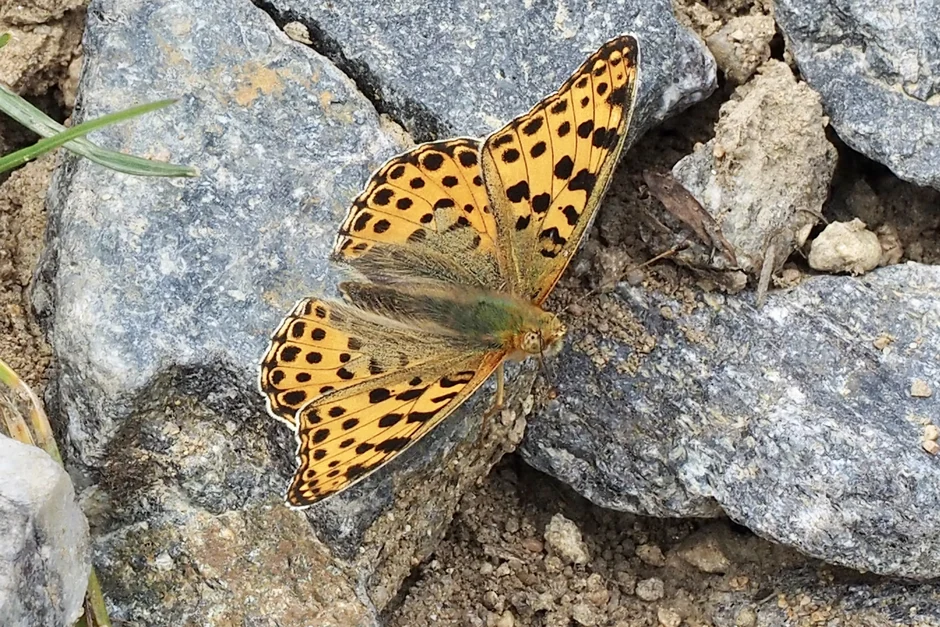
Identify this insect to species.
Issoria lathonia
